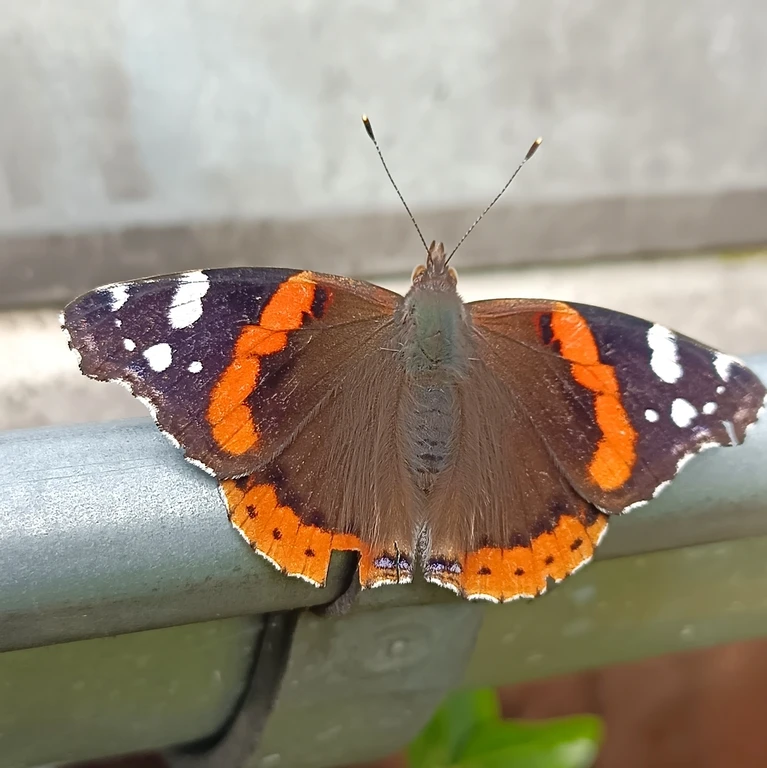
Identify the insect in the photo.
Vanessa atalanta
